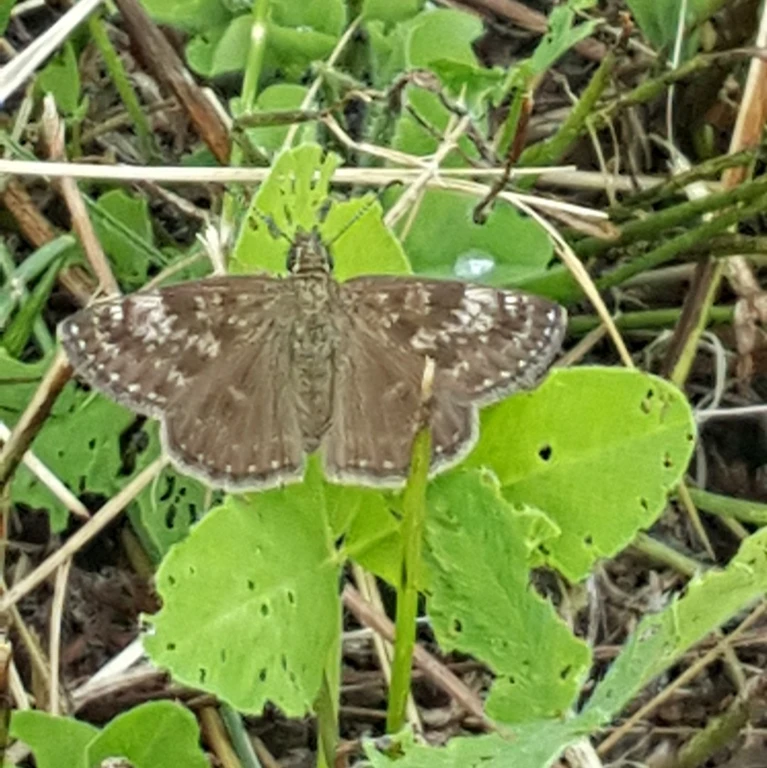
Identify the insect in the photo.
Erynnis tages
